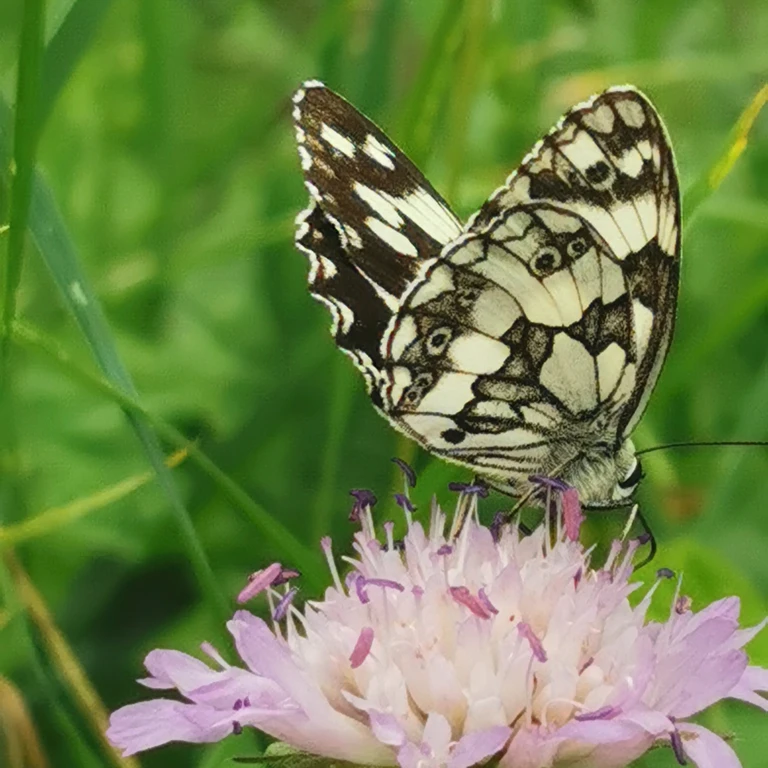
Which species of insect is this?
Melanargia galathea
